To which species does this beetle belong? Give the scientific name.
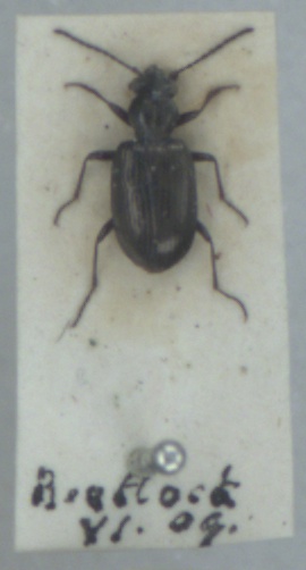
Bembidion punctulatum
